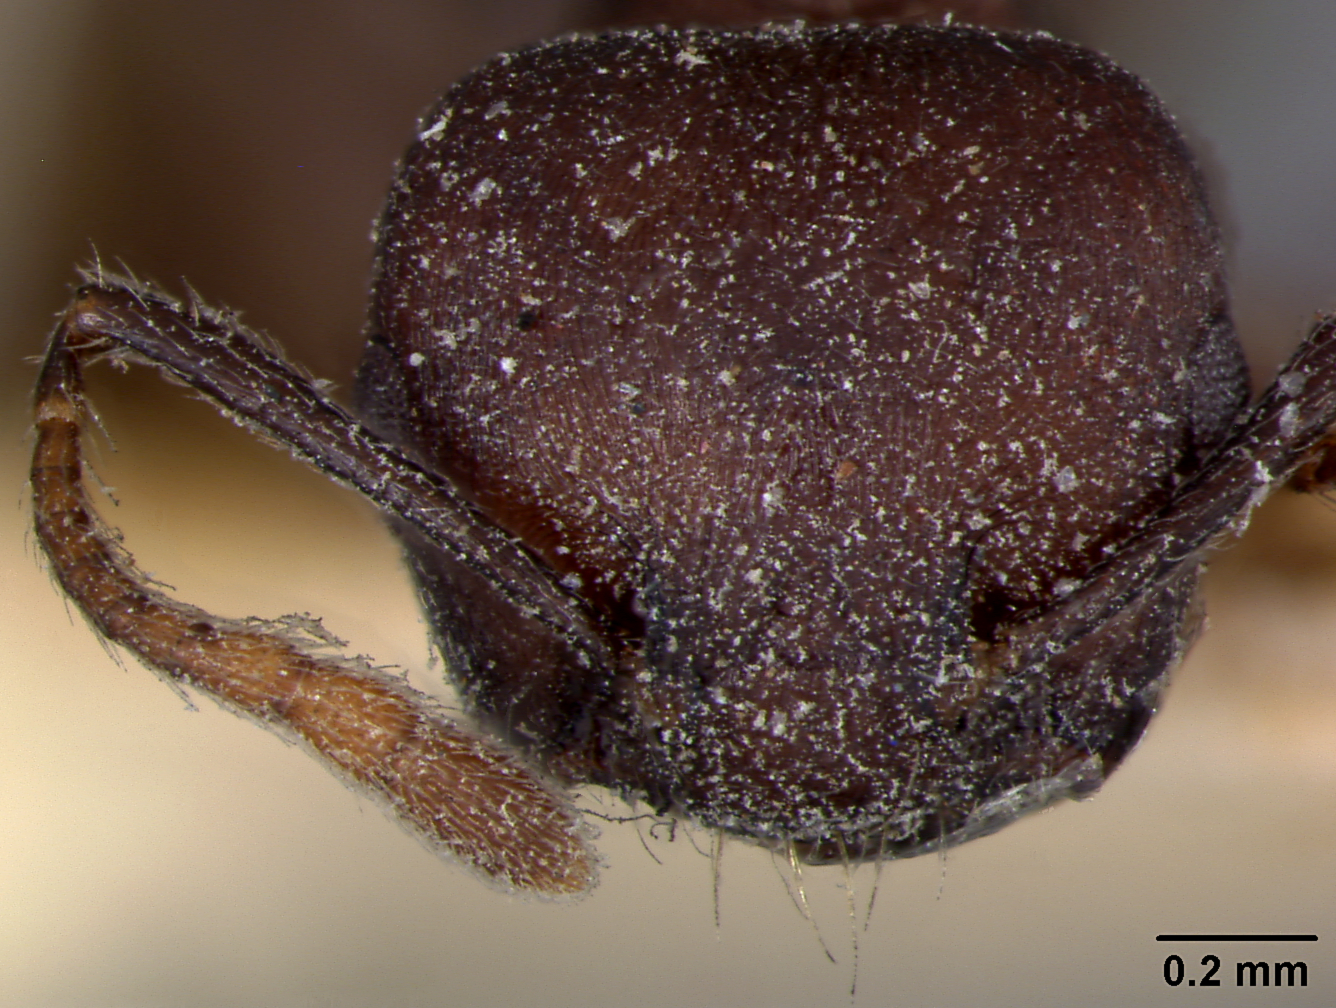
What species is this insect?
Crematogaster schencki
